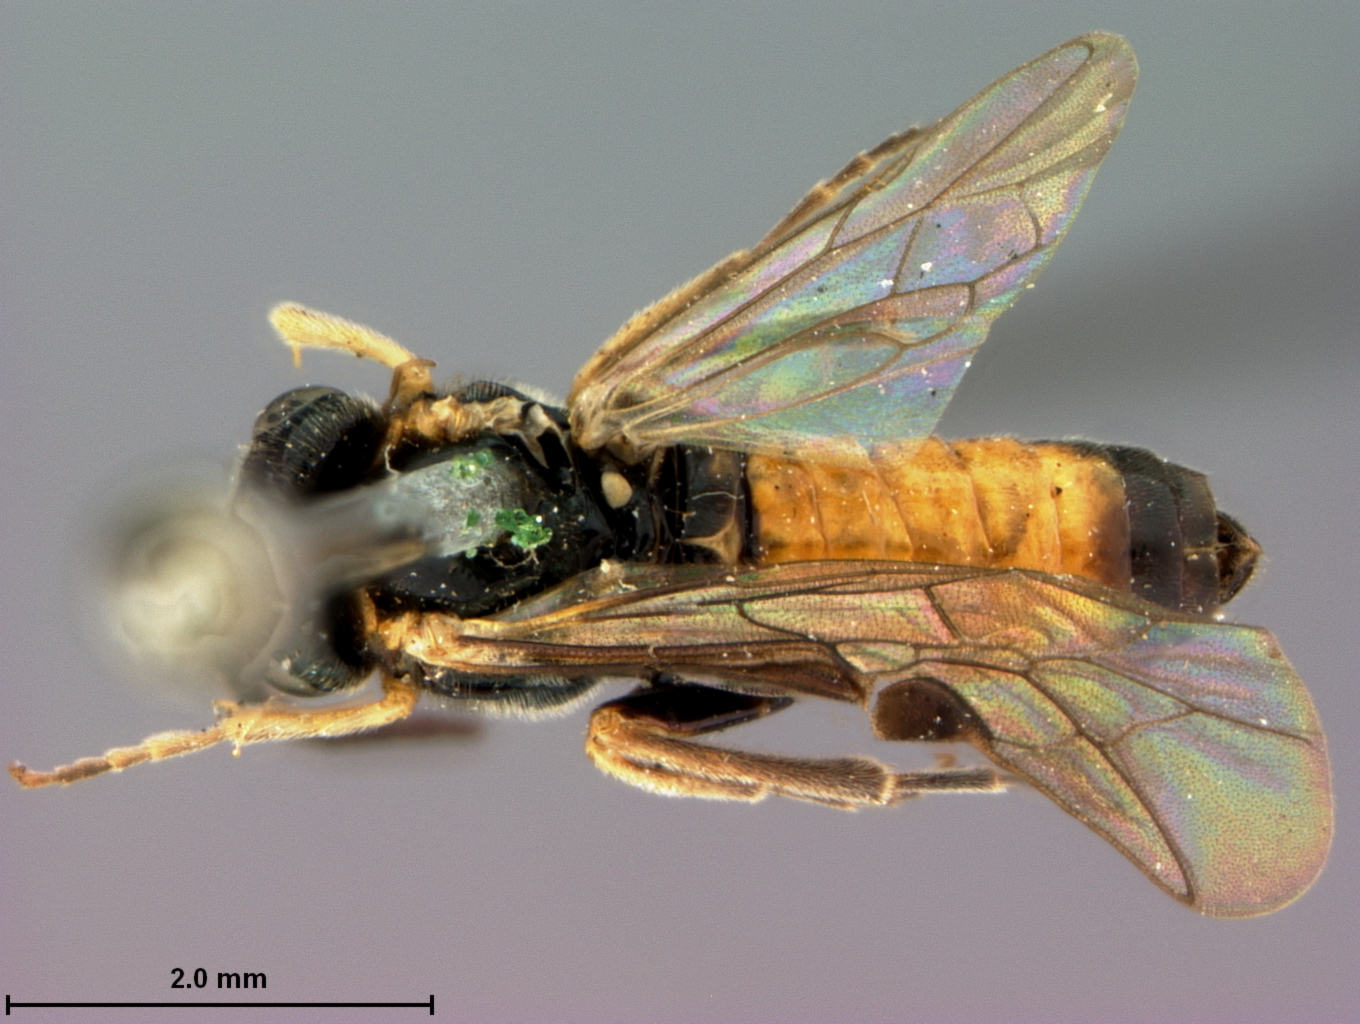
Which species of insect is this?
Aphanius lenis
